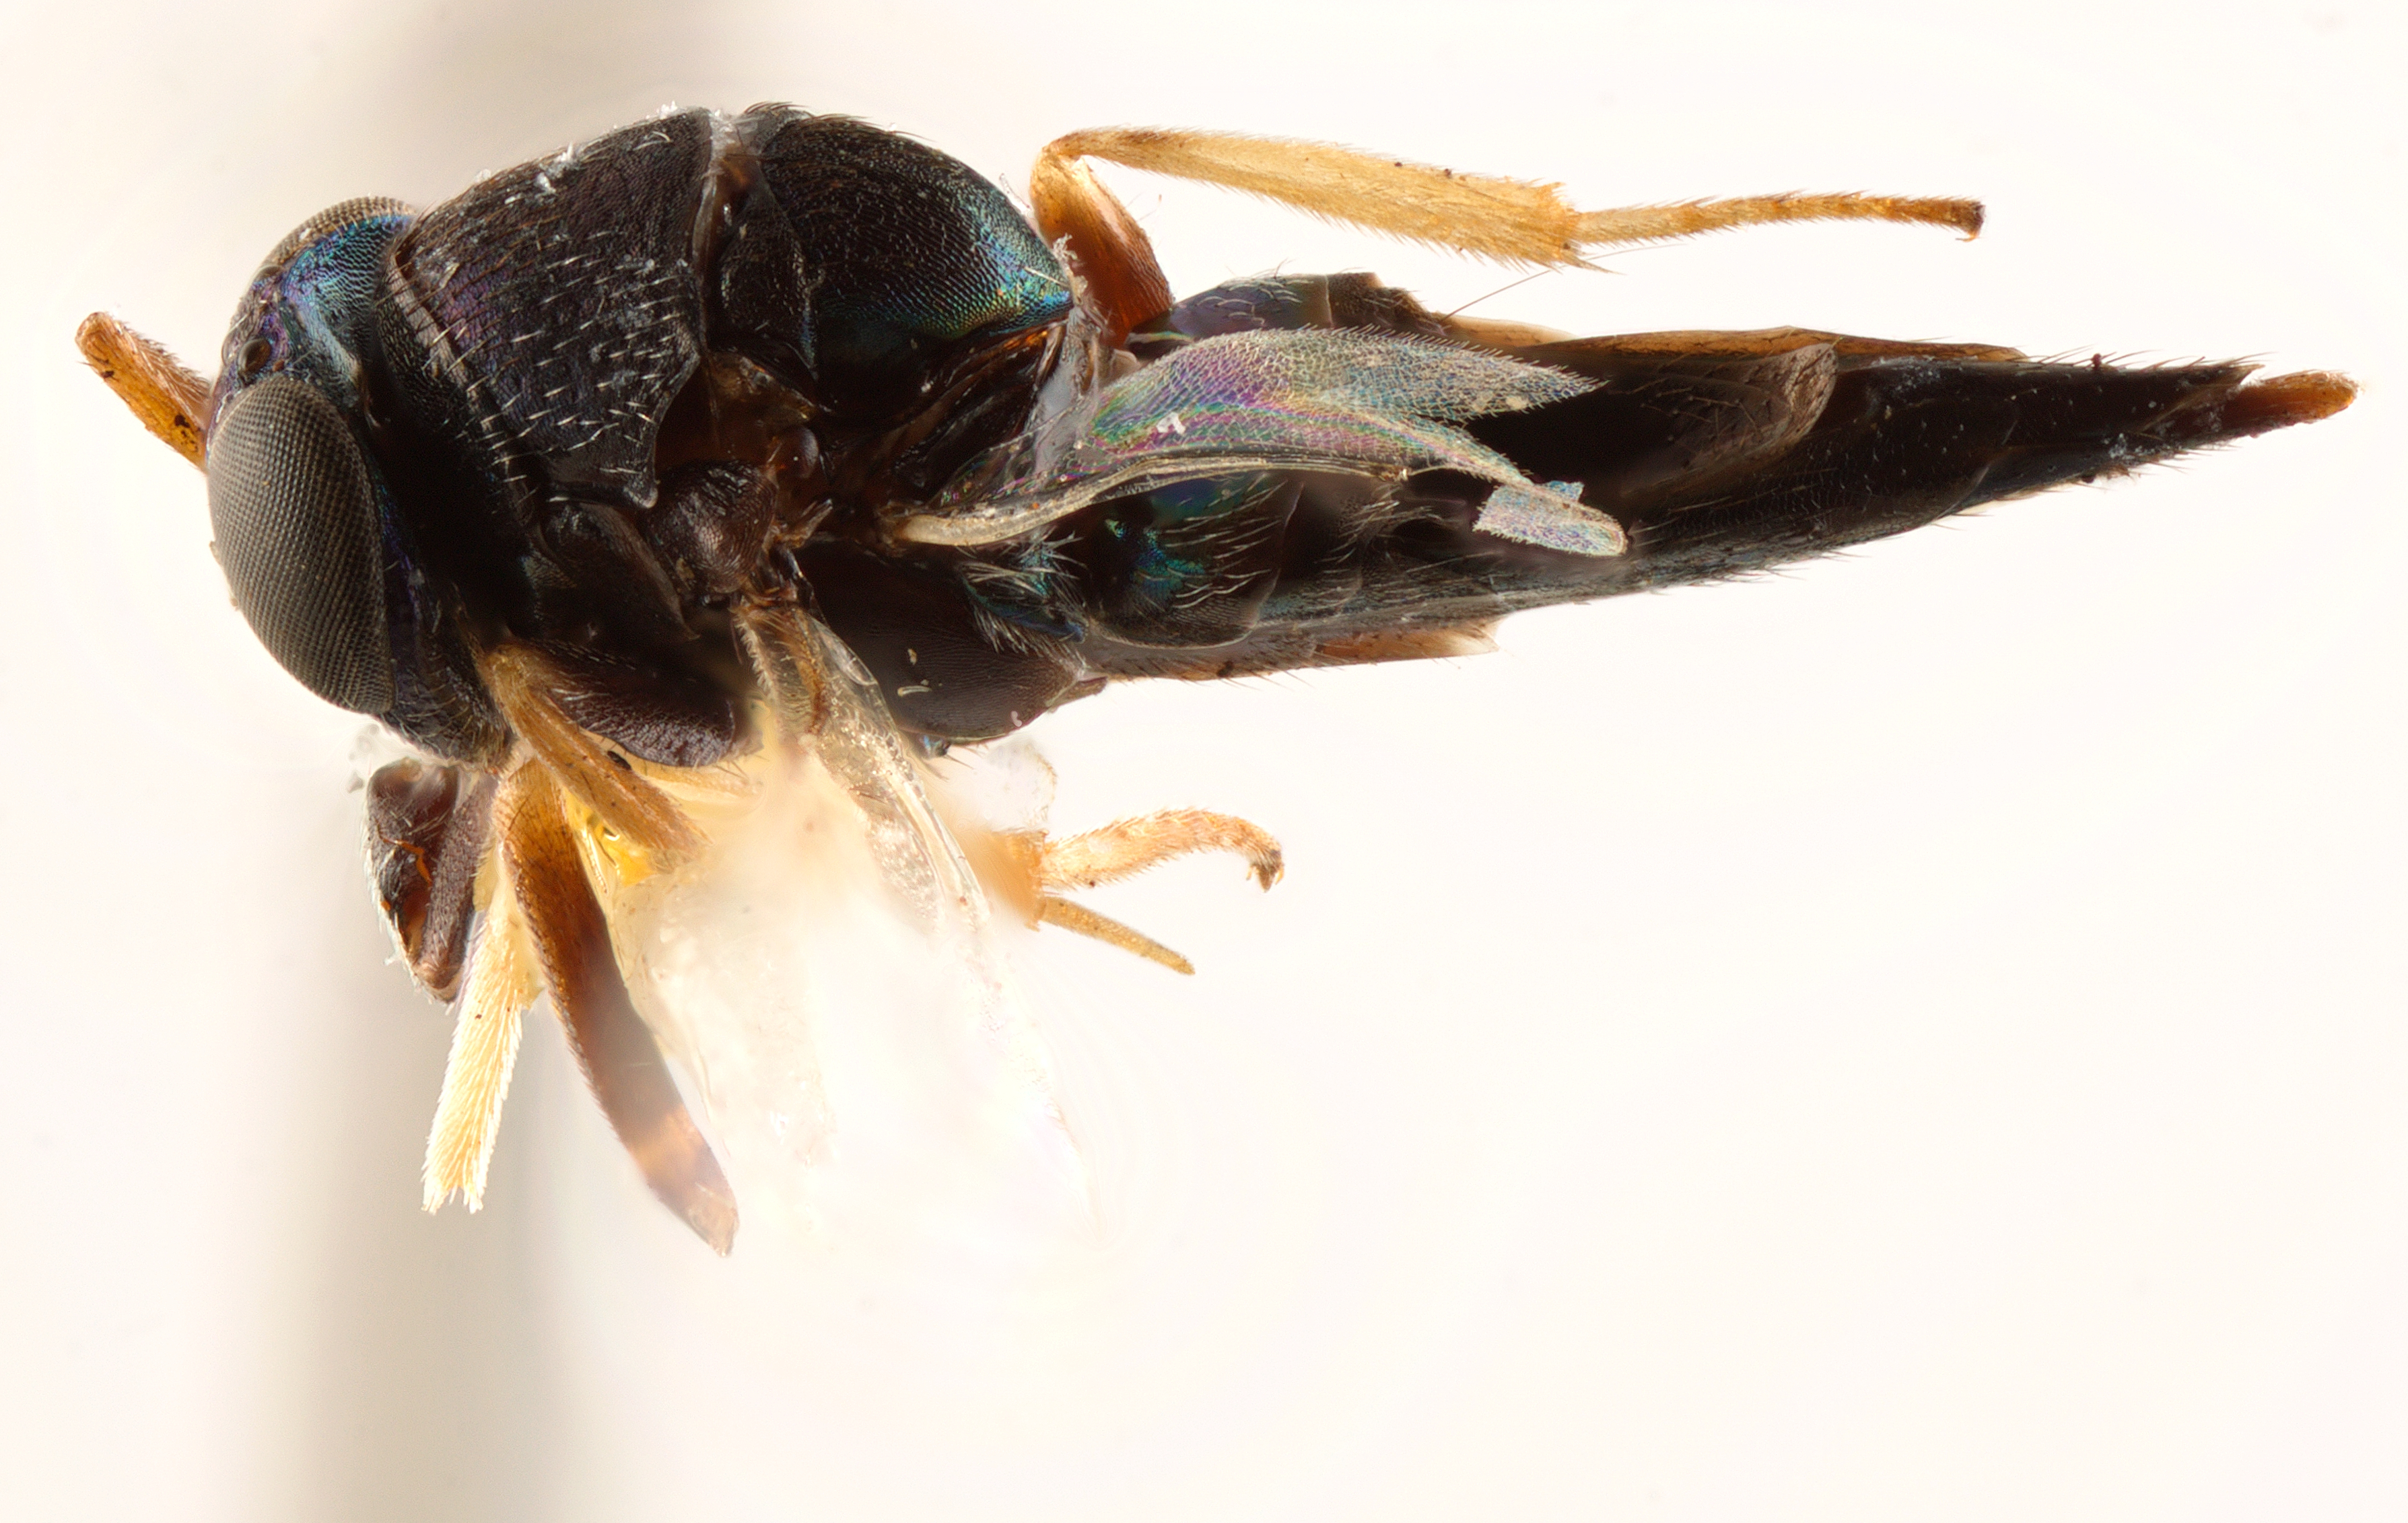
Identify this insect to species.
Bothriophryne fuscicornis
